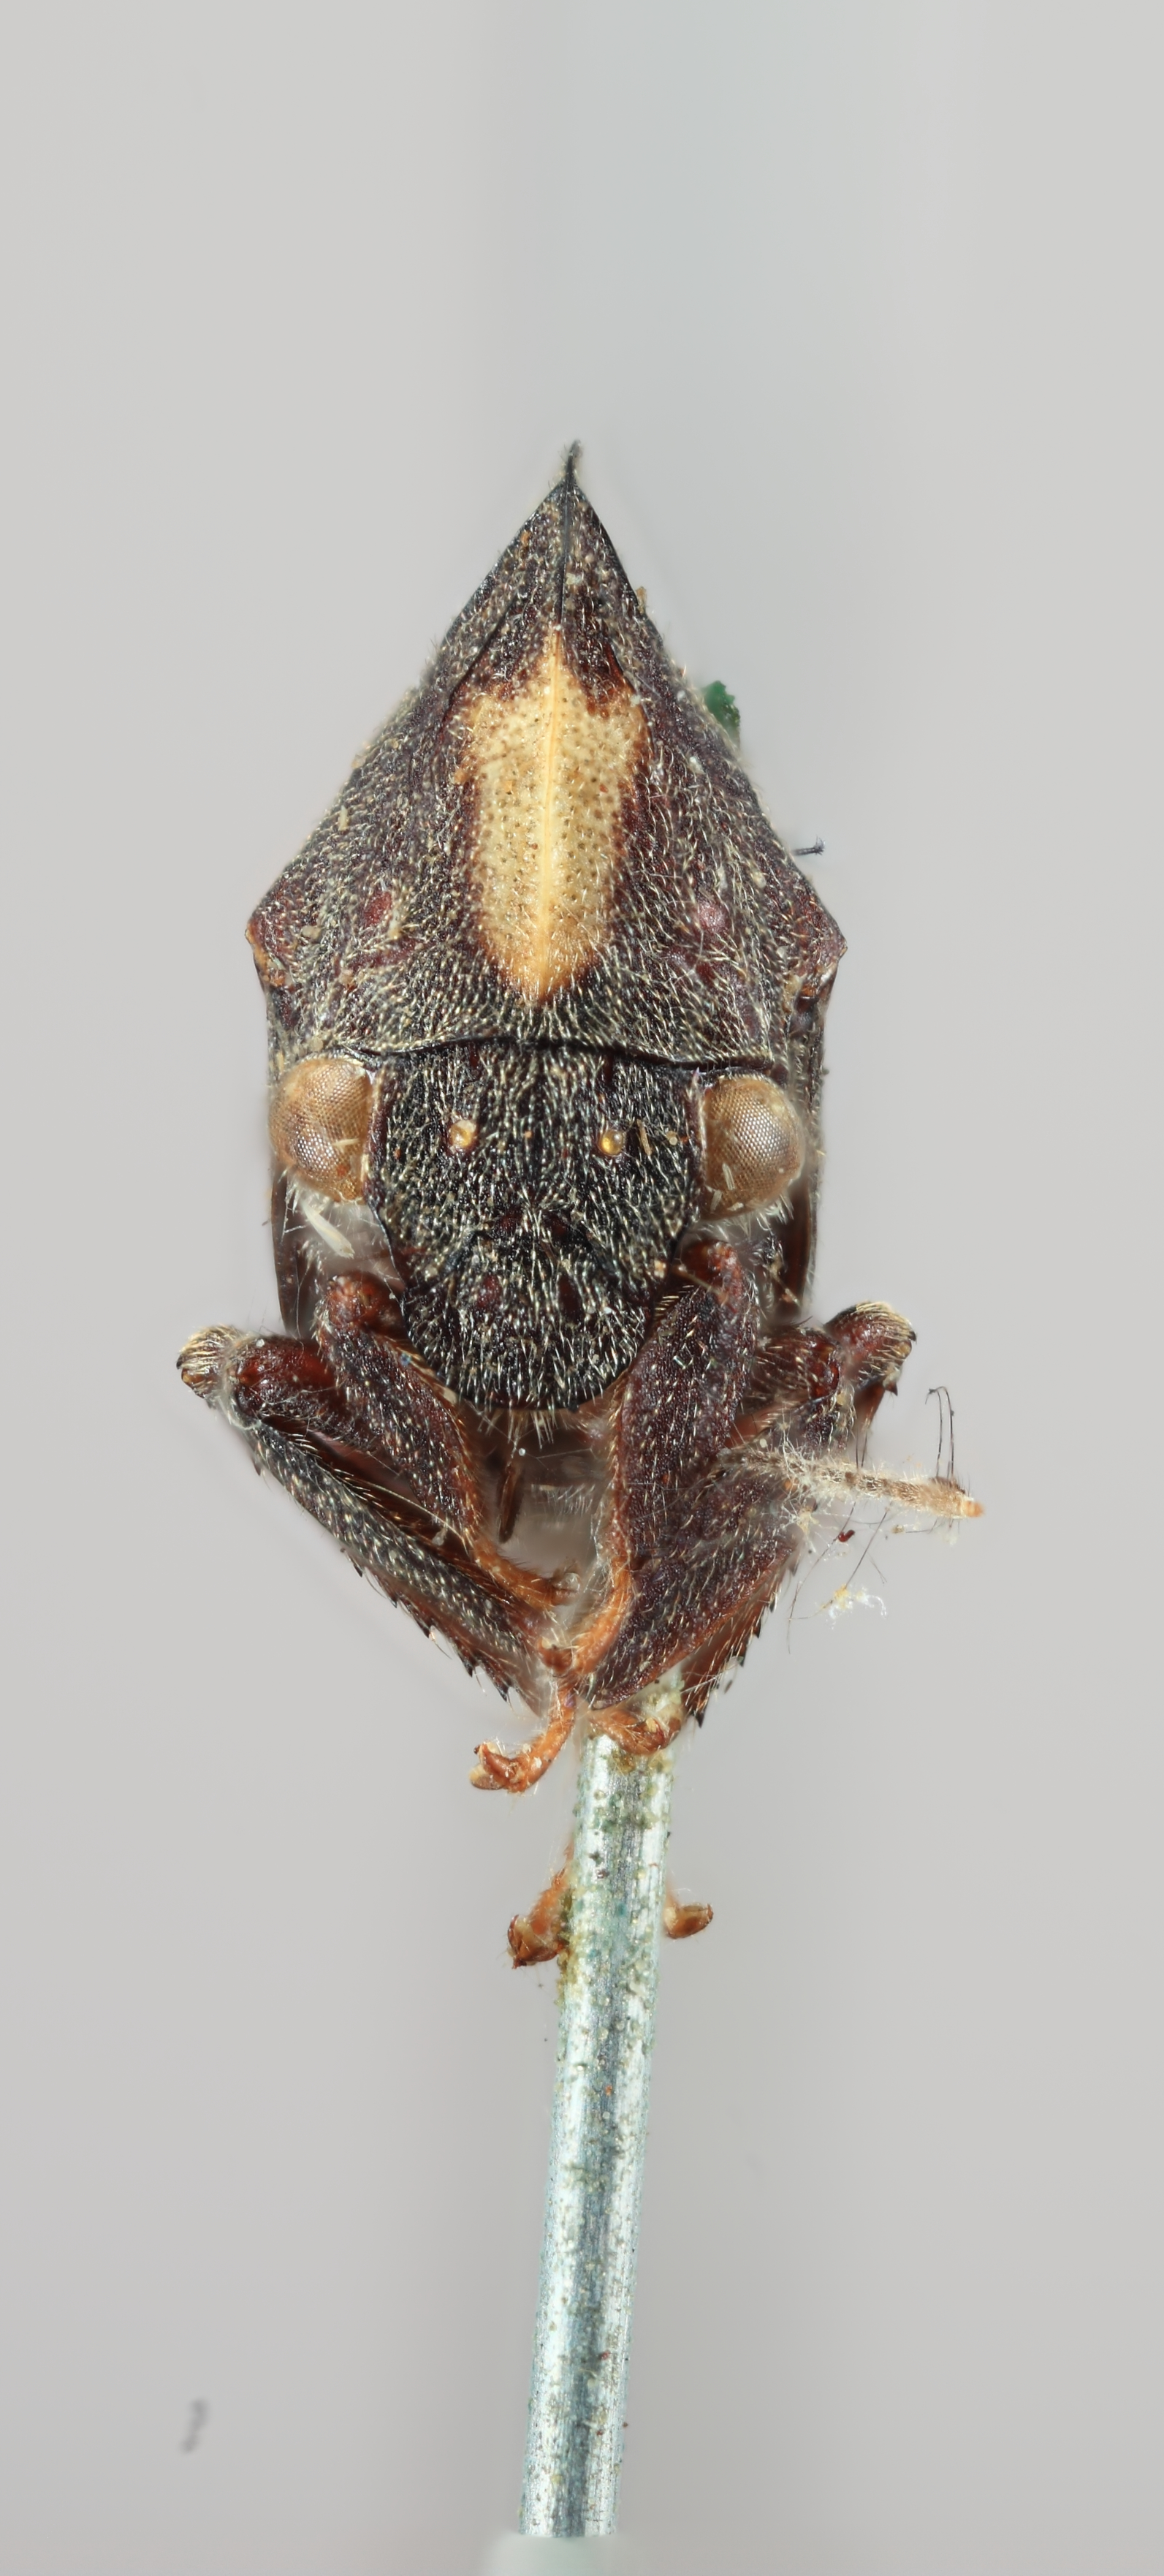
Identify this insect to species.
Erechtia trinotata
